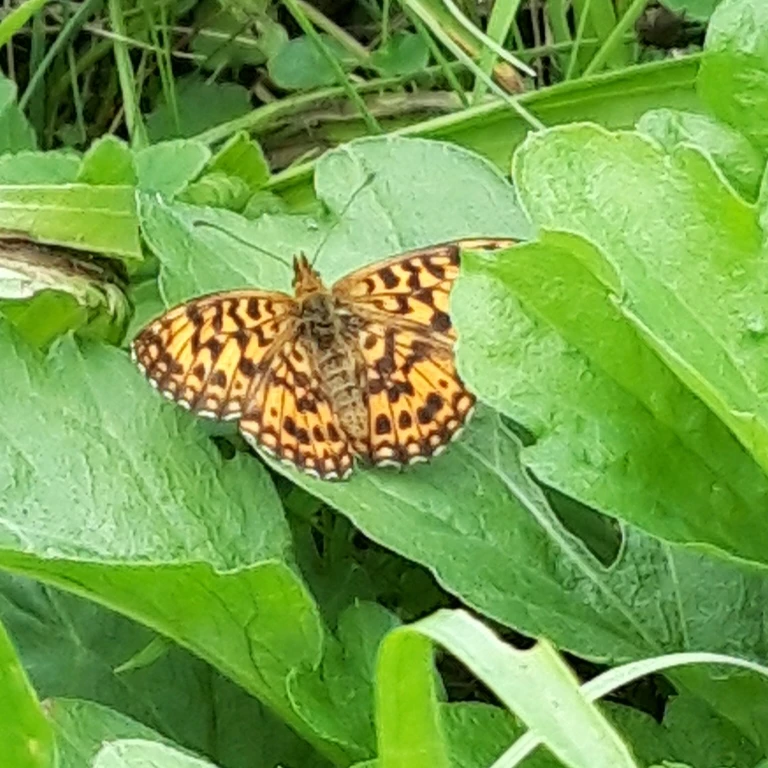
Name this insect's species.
Boloria dia
